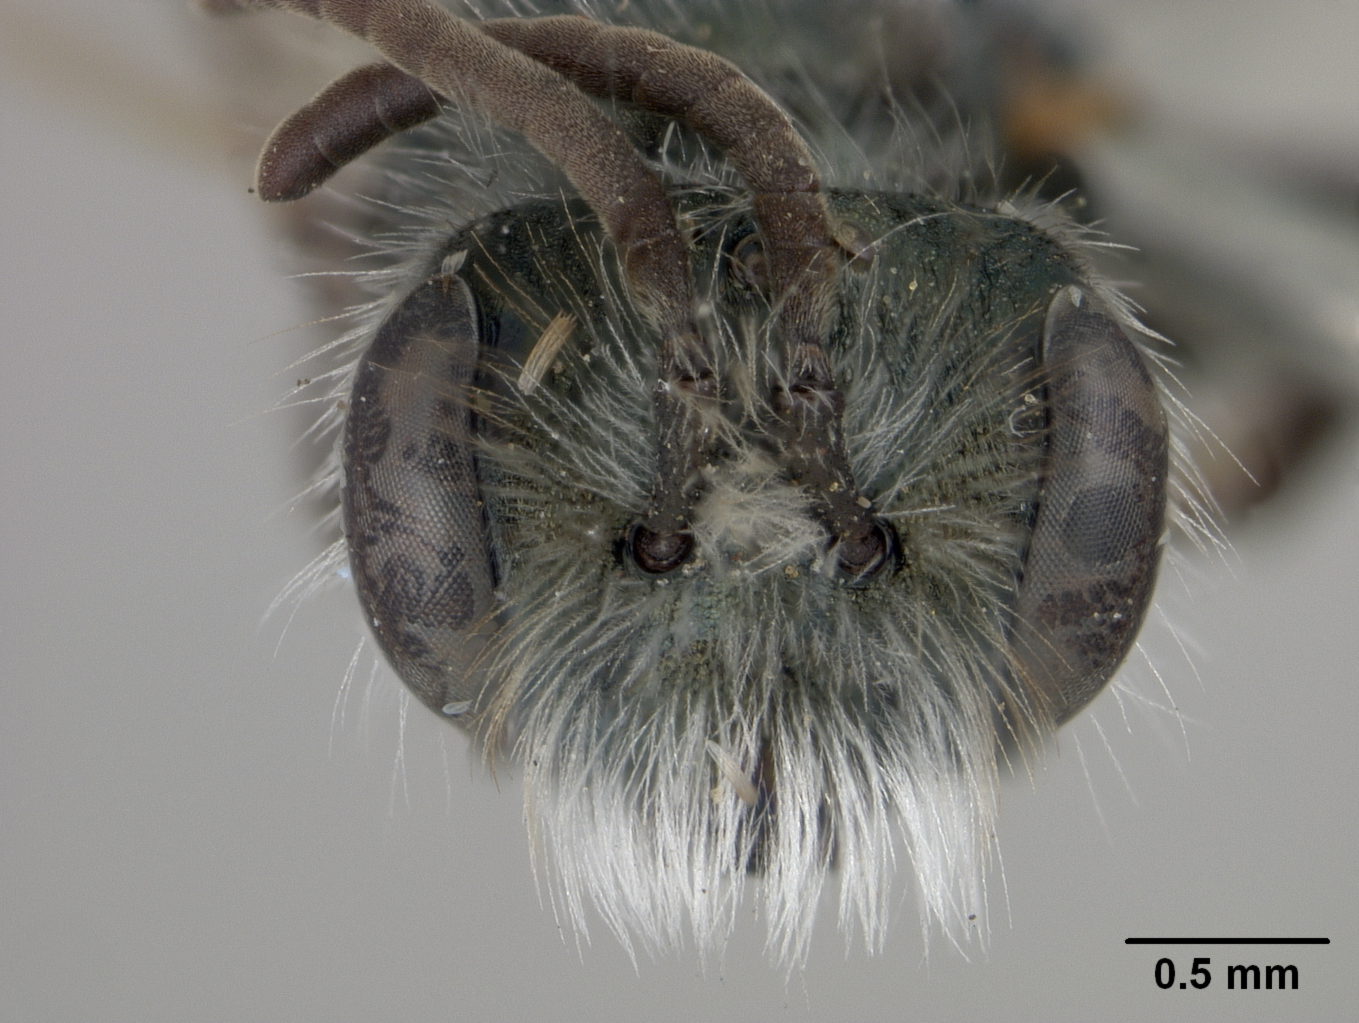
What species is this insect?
Diandrena puthua
